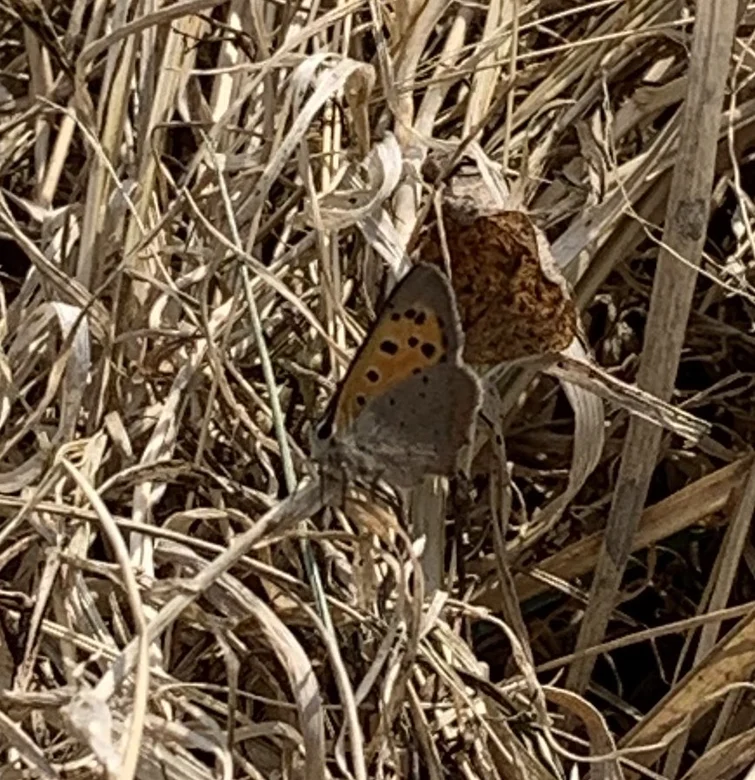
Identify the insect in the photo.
Lycaena phlaeas
